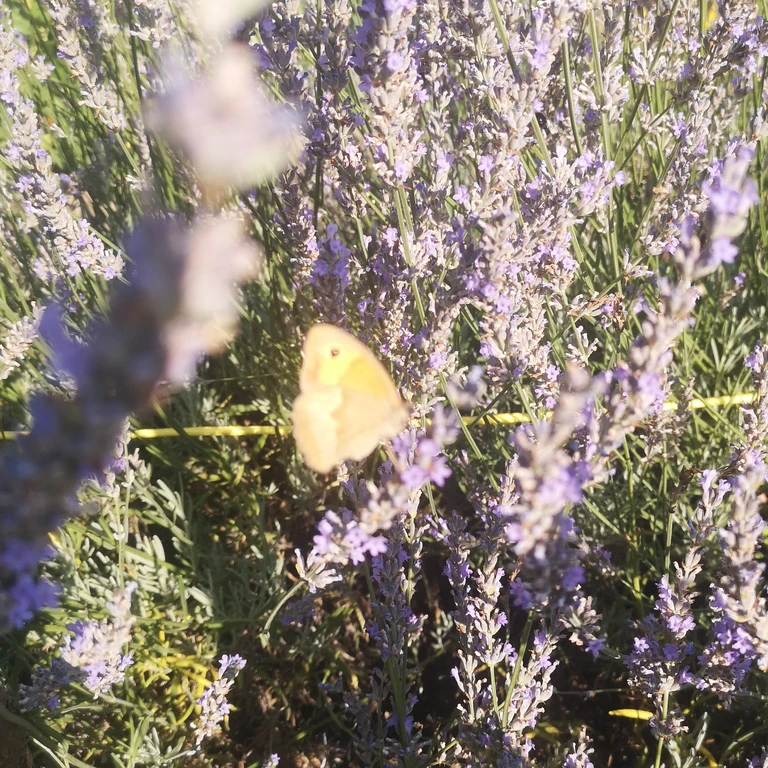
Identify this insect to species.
Maniola jurtina
